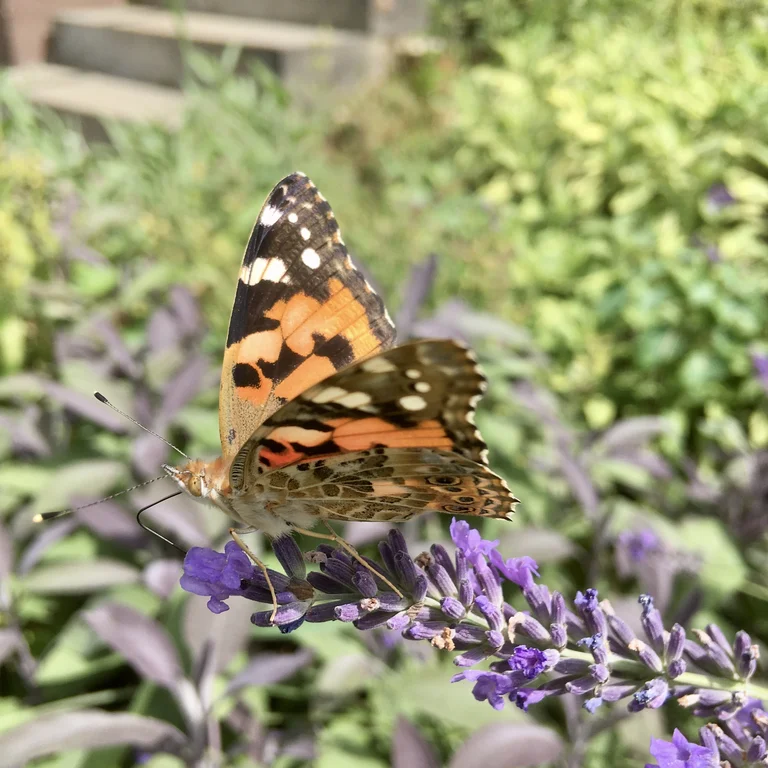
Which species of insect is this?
Vanessa cardui
